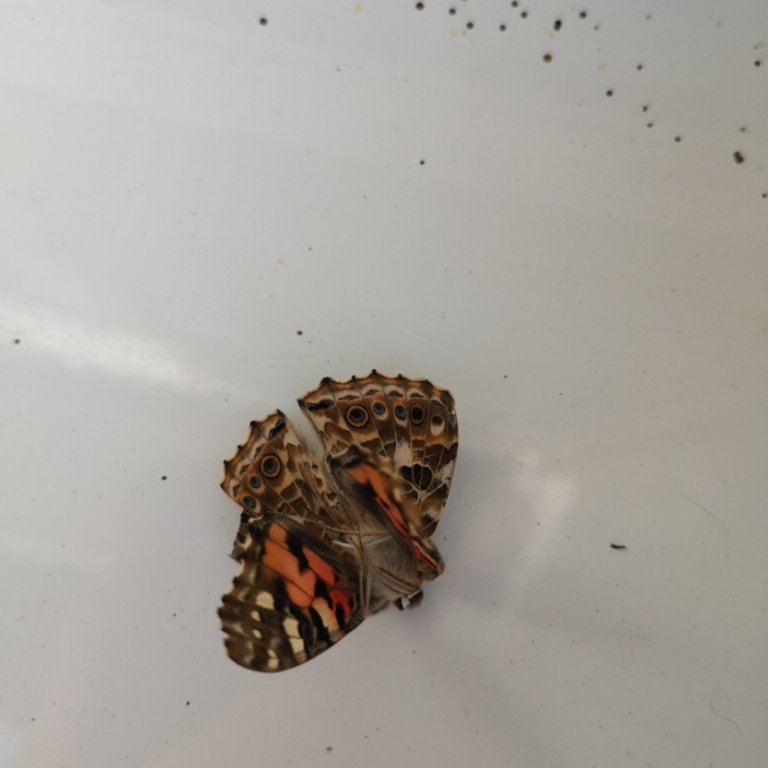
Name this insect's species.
Vanessa atalanta
